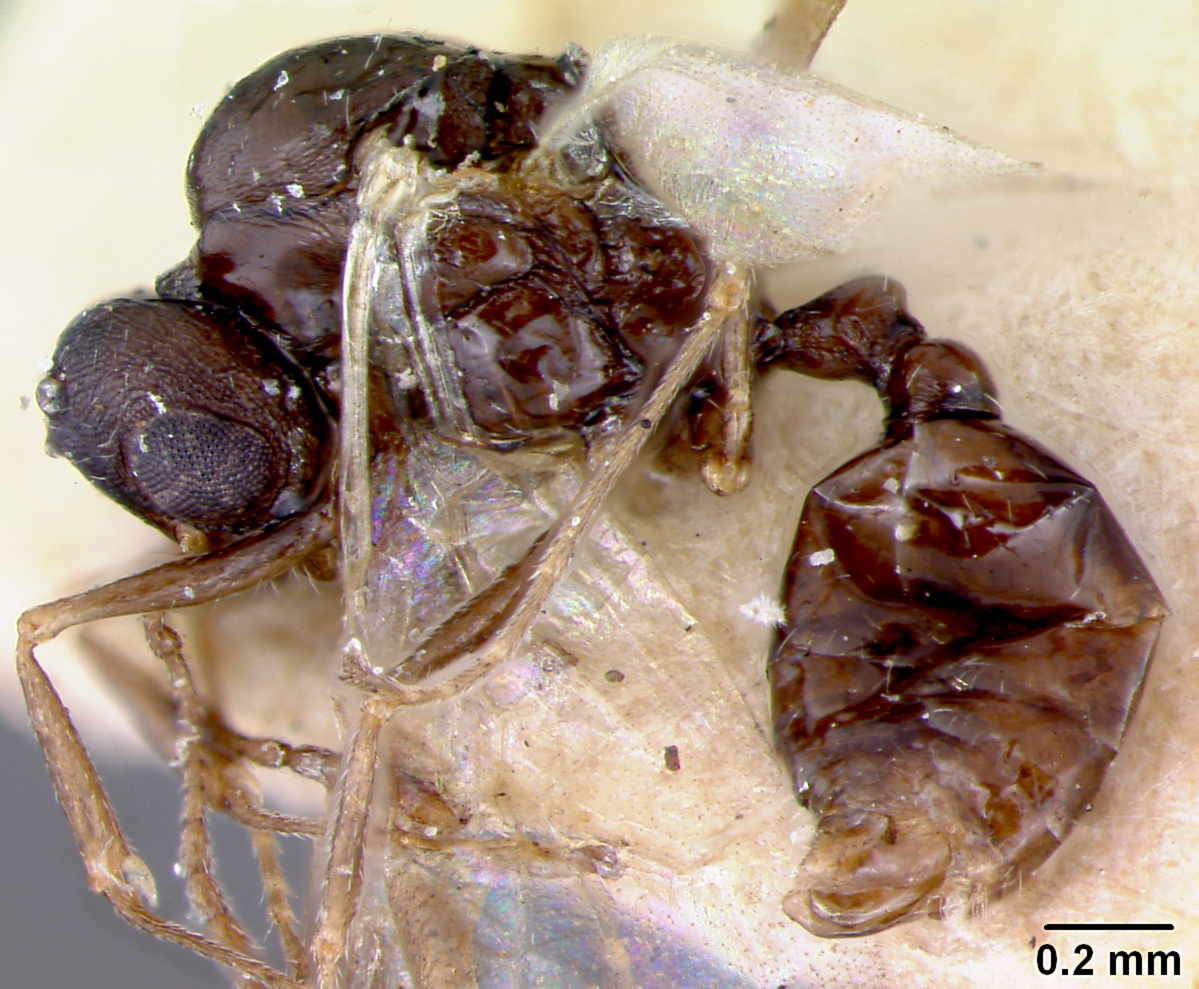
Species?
Leptothorax manni
